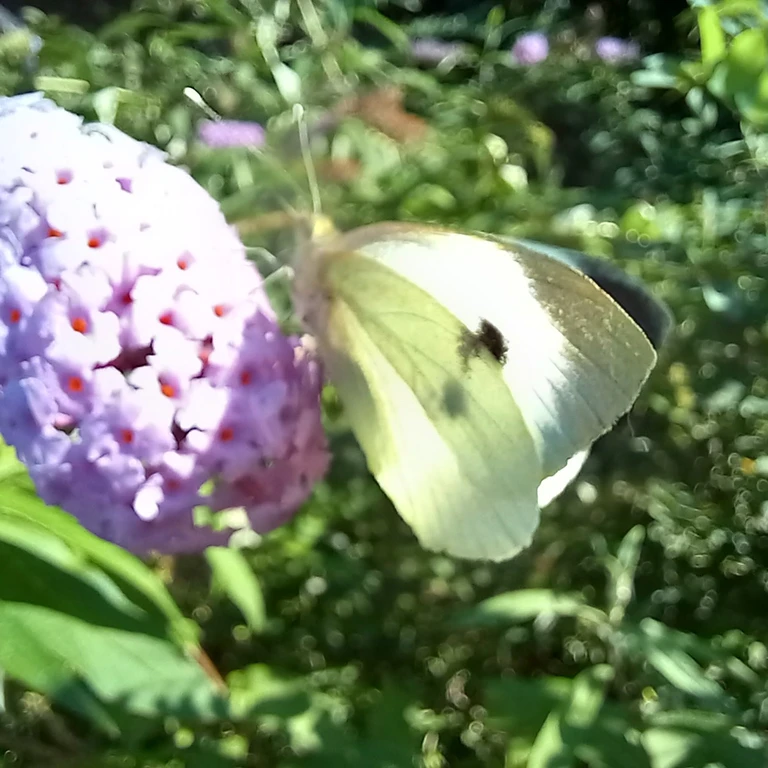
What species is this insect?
Pieris brassicae
